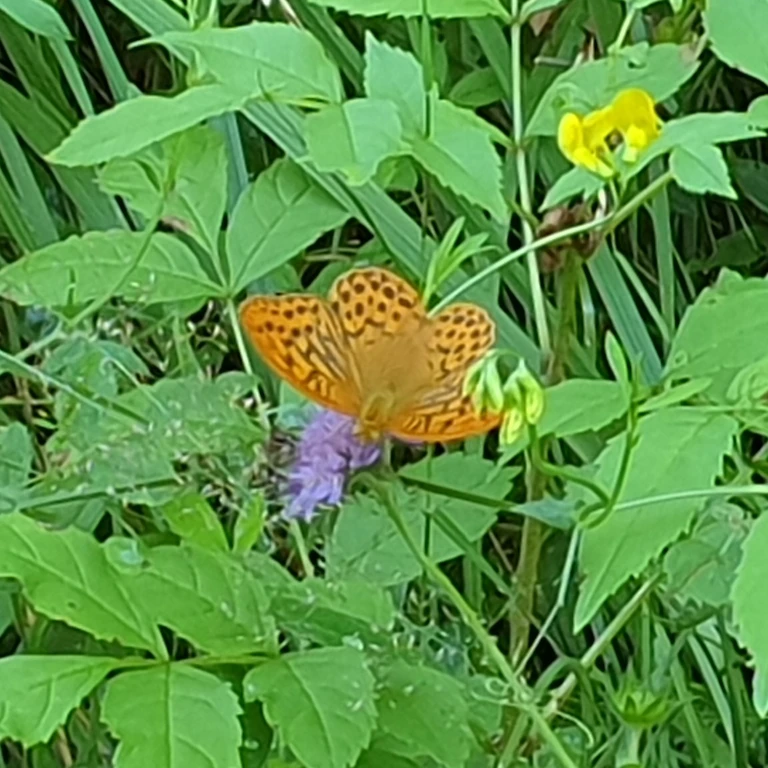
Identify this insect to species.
Argynnis paphia
